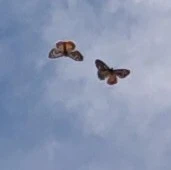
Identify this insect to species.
Pararge aegeria
